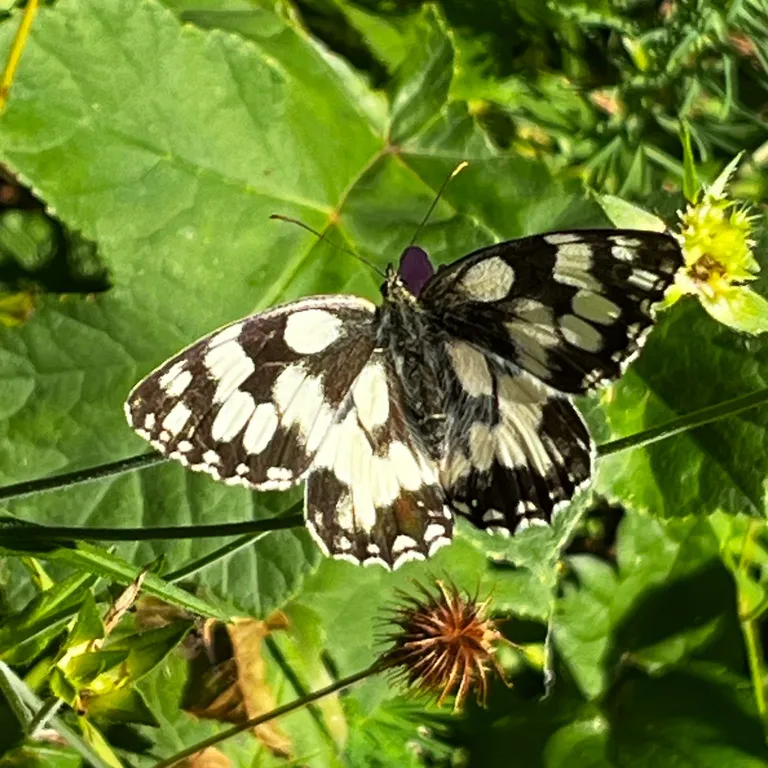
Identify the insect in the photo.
Melanargia galathea
